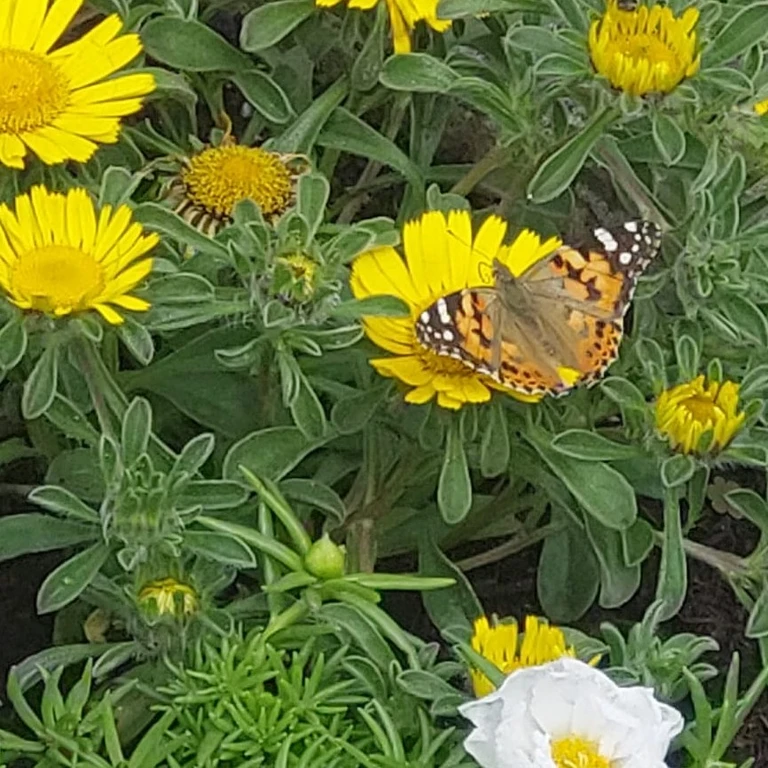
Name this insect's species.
Vanessa cardui
